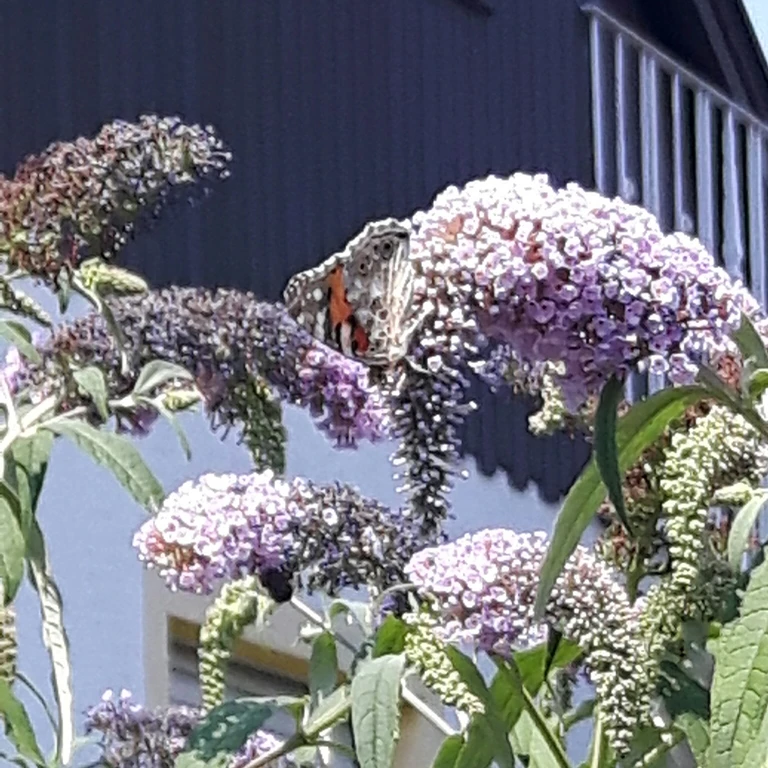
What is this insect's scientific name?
Vanessa cardui
